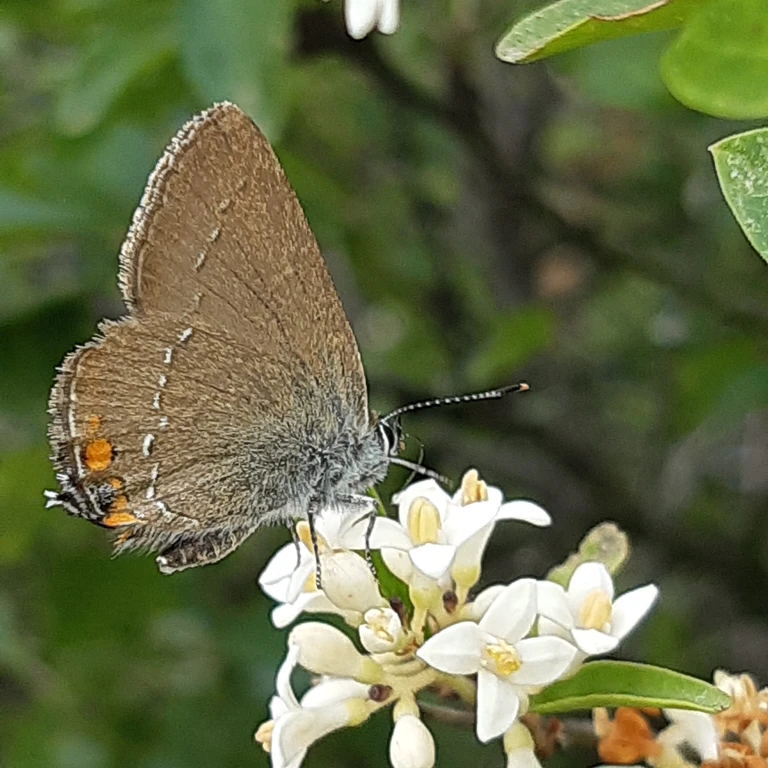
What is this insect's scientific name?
Satyrium acaciae (also Strymon acaciae)
